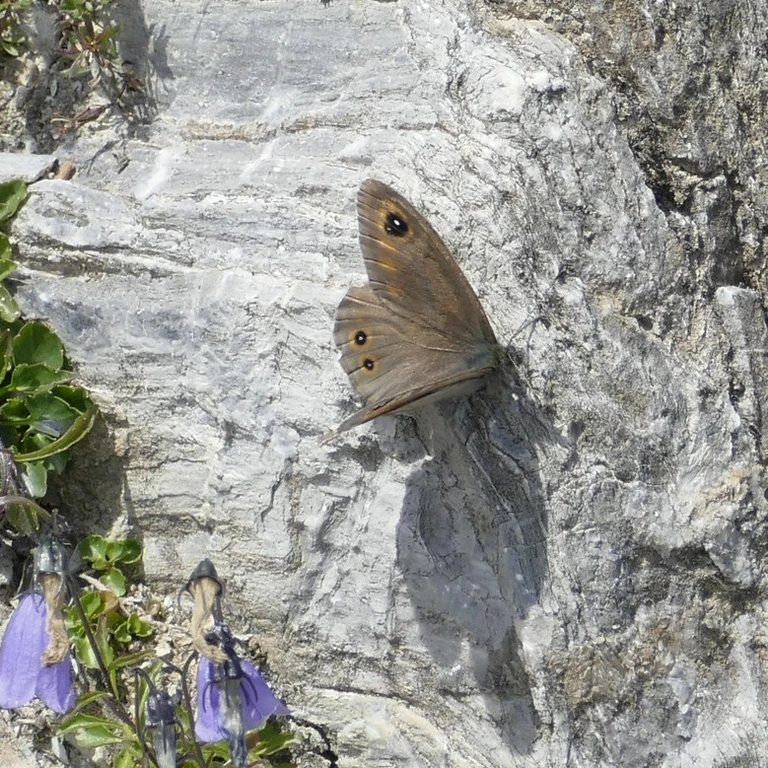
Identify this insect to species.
Lasiommata maera (also Pararge maera)
